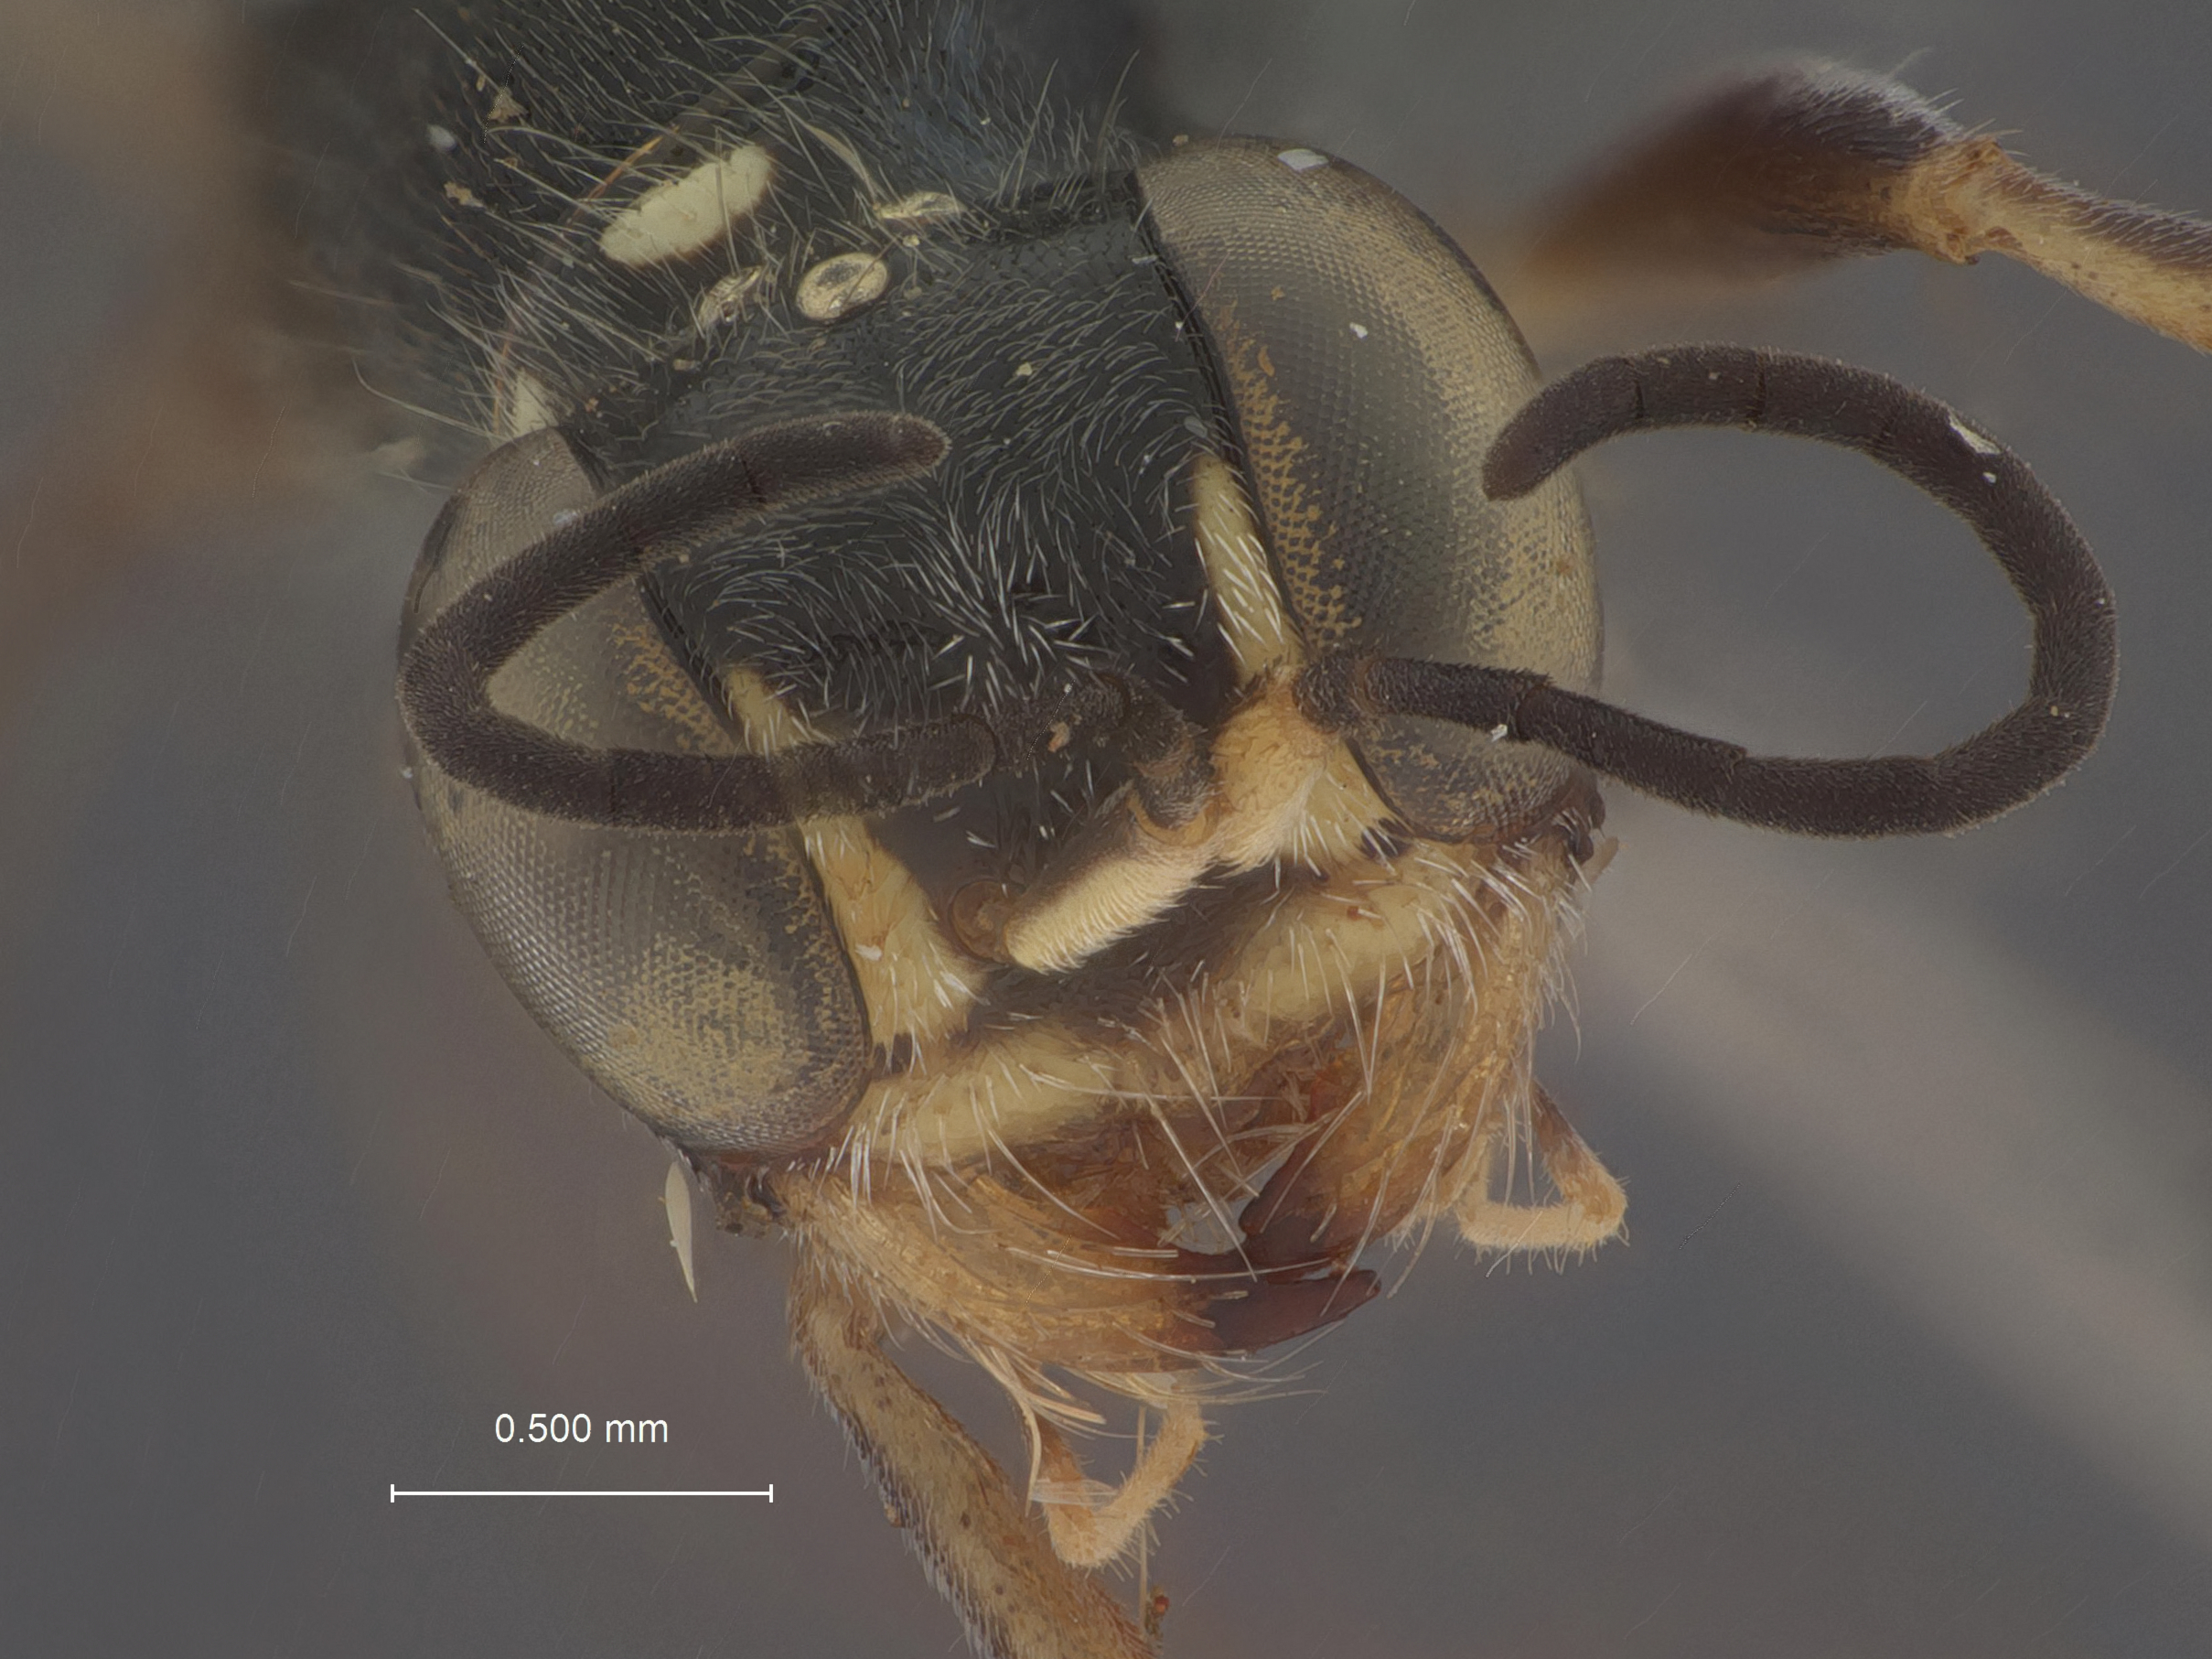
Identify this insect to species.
Alysson triangularis
